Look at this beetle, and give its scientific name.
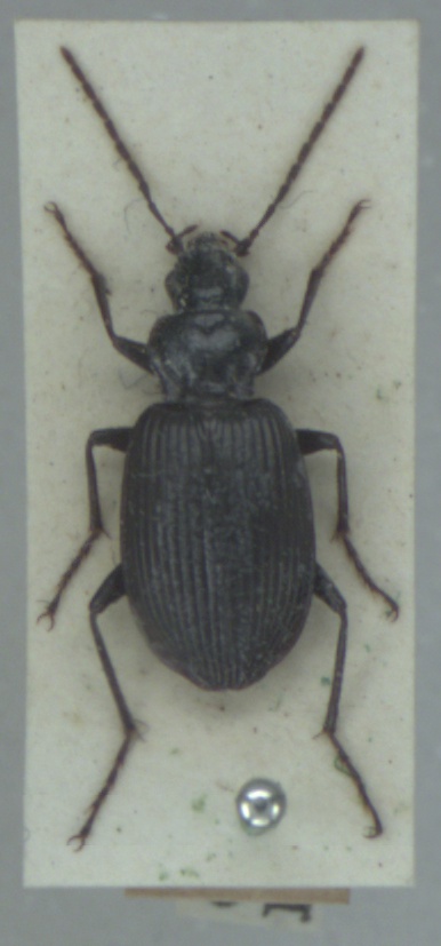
Platynus assimilis
